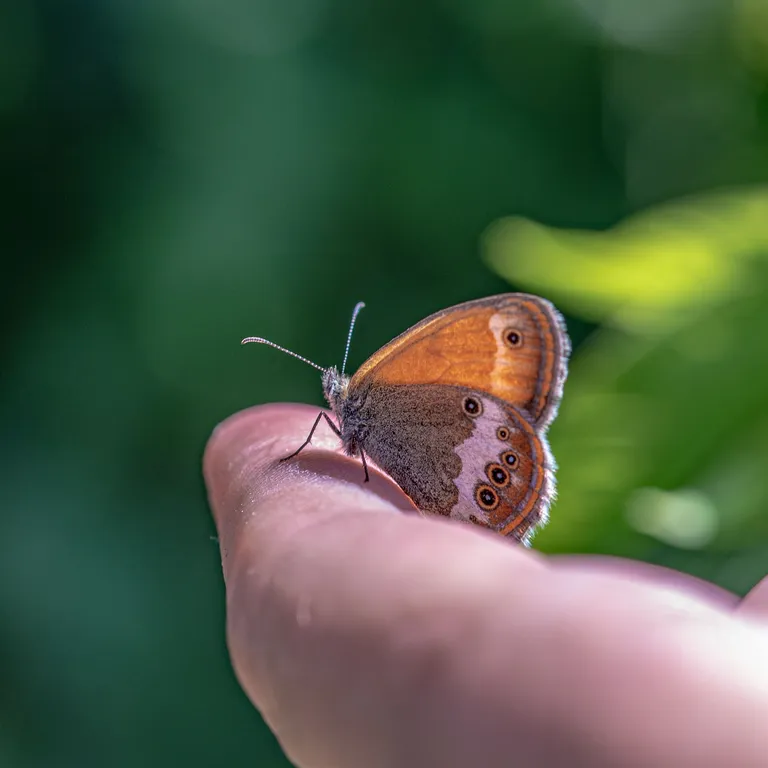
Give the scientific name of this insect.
Coenonympha arcania
